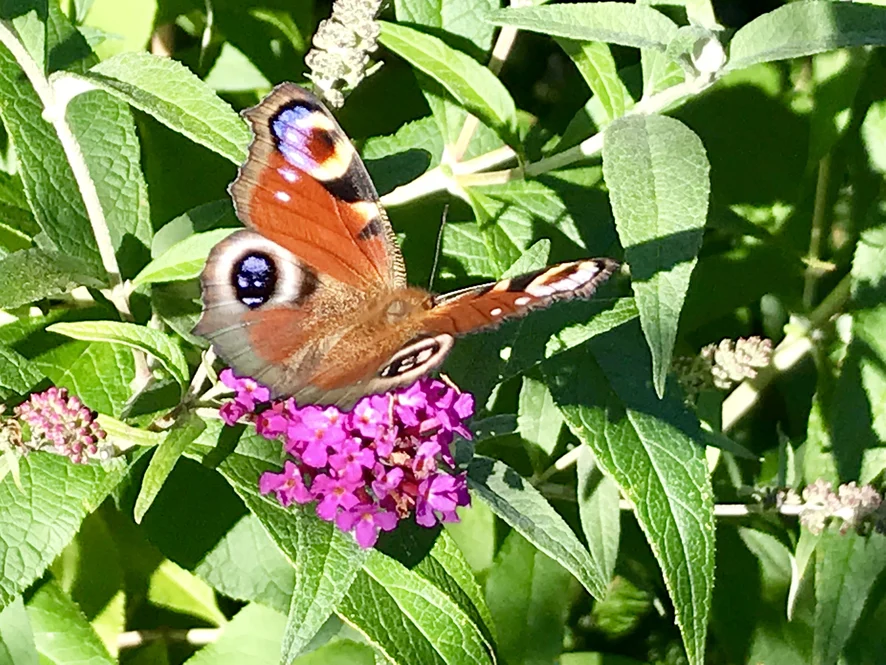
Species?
Aglais io
